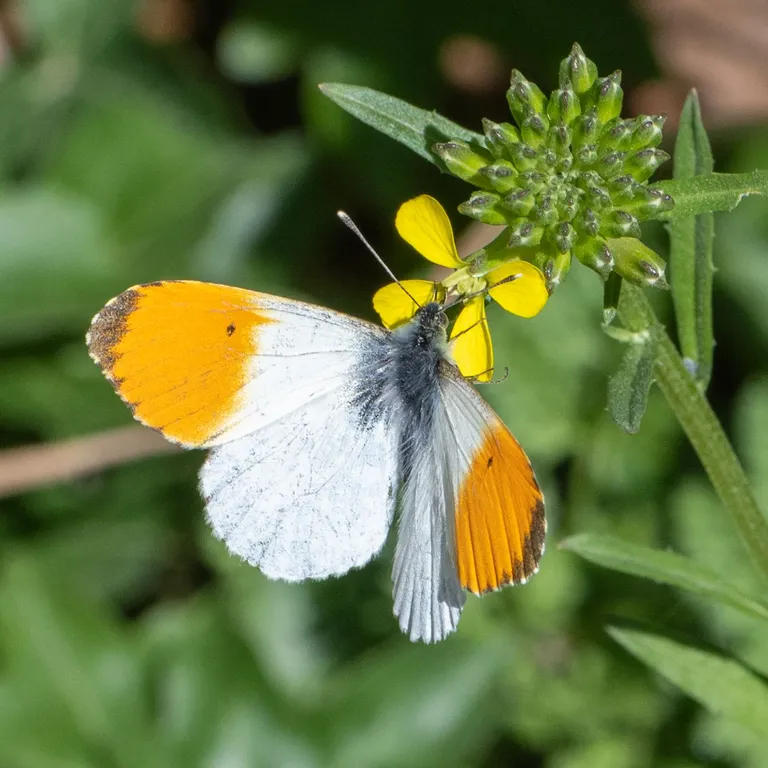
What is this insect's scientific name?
Anthocharis cardamines
